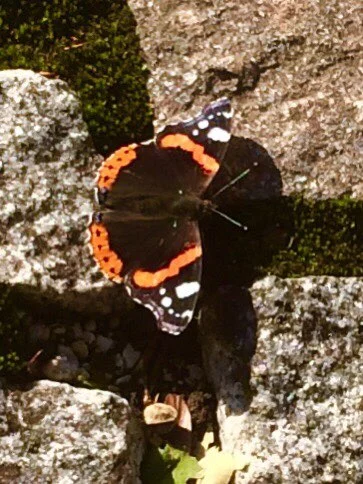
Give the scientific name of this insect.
Vanessa atalanta
